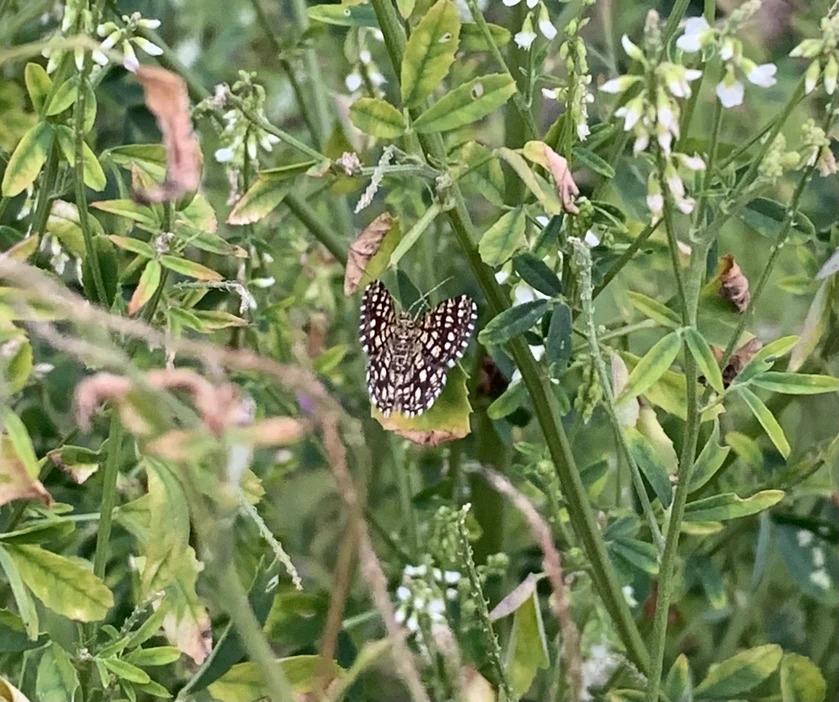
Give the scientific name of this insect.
Chiasmia clathrata
